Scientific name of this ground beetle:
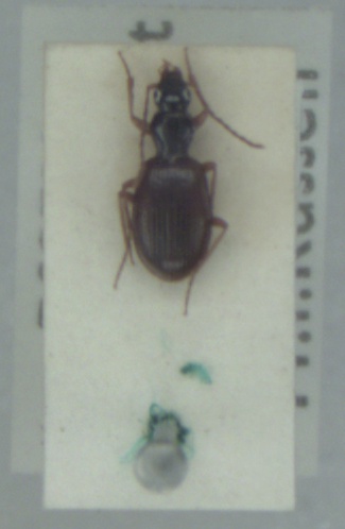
Oxypselaphus obscurus
